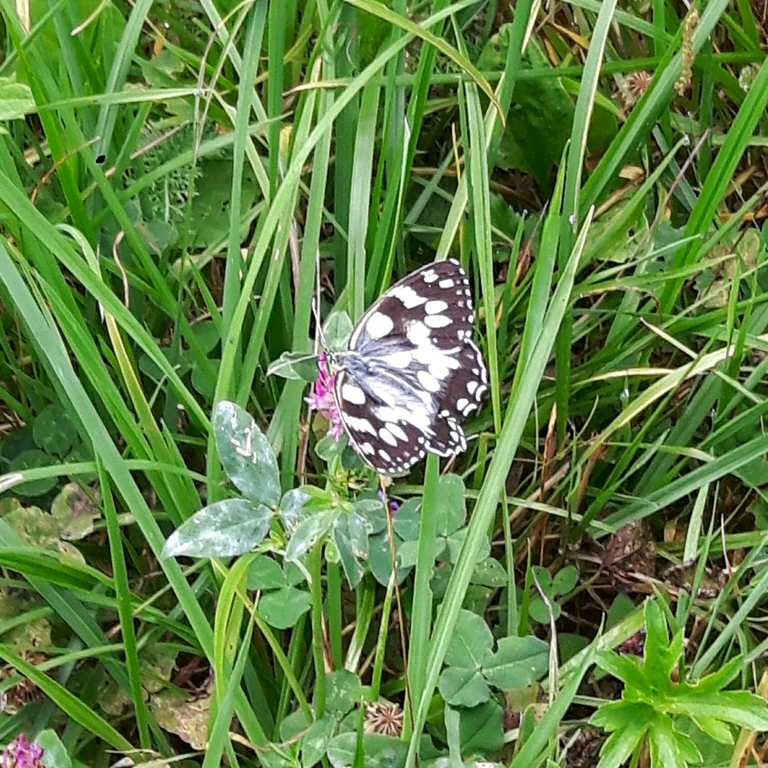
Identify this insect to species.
Melanargia galathea
